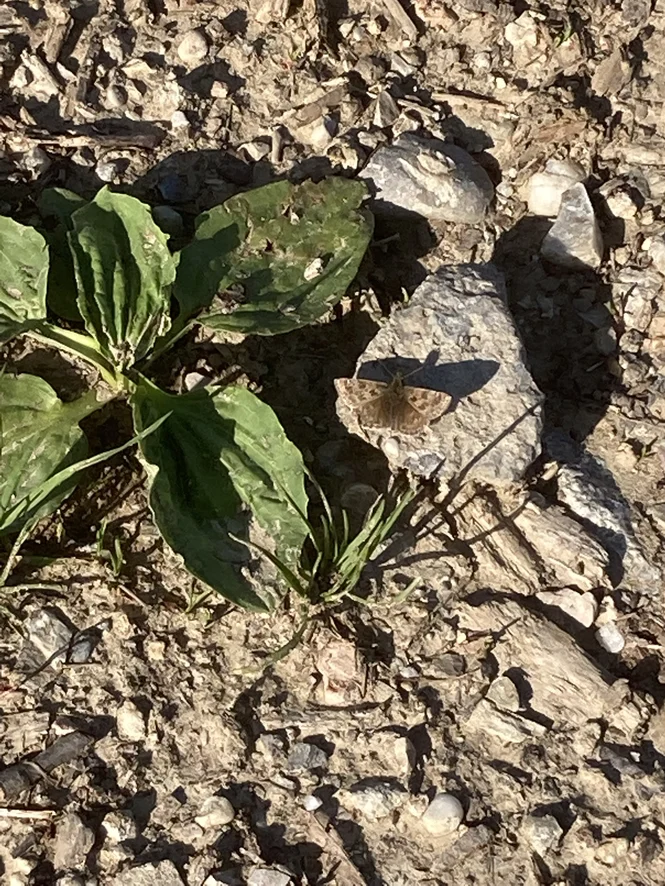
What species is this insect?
Erynnis tages
